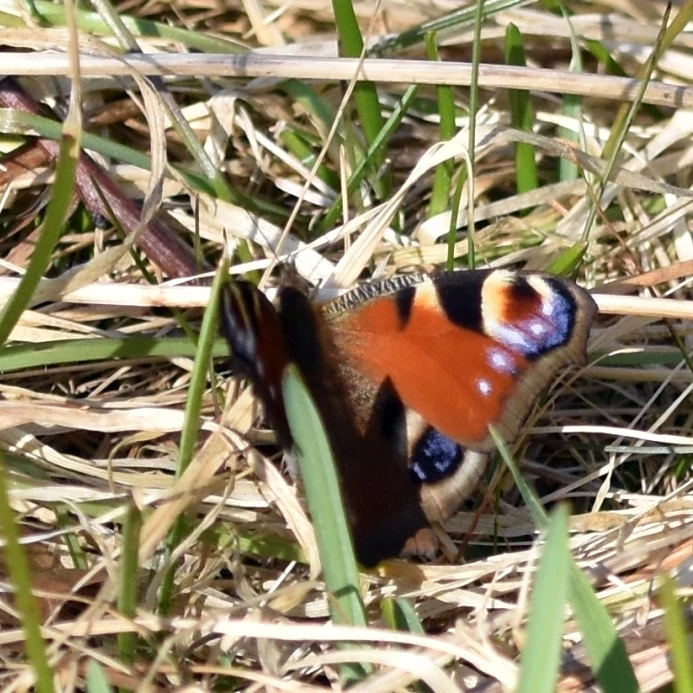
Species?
Aglais io
